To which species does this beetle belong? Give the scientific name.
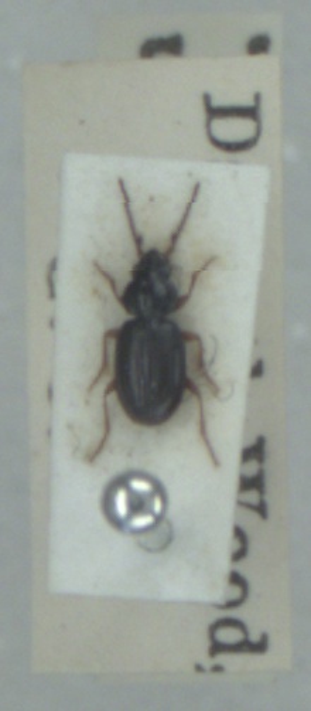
Bembidion mannerheimii
